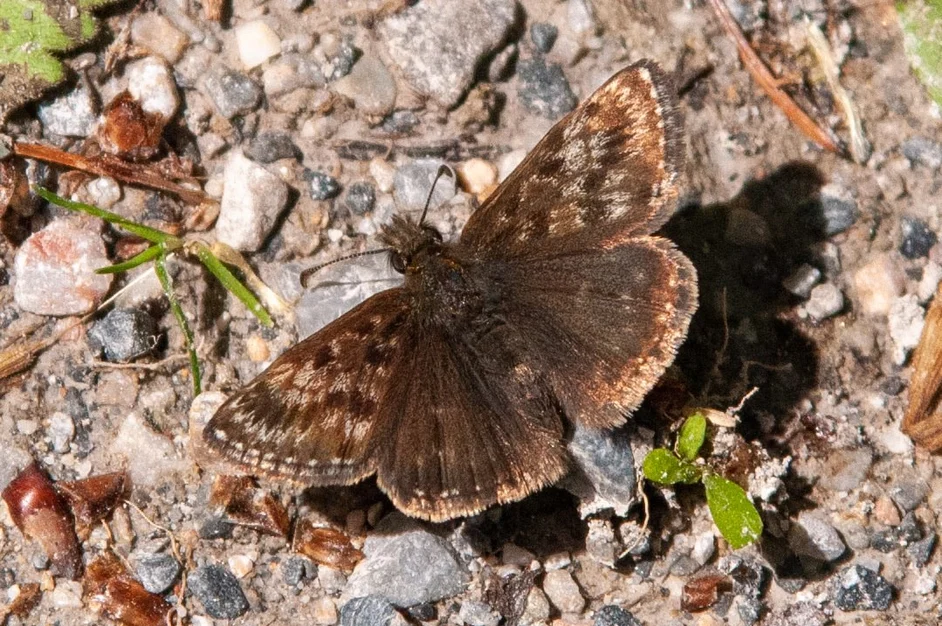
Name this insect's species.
Erynnis tages
